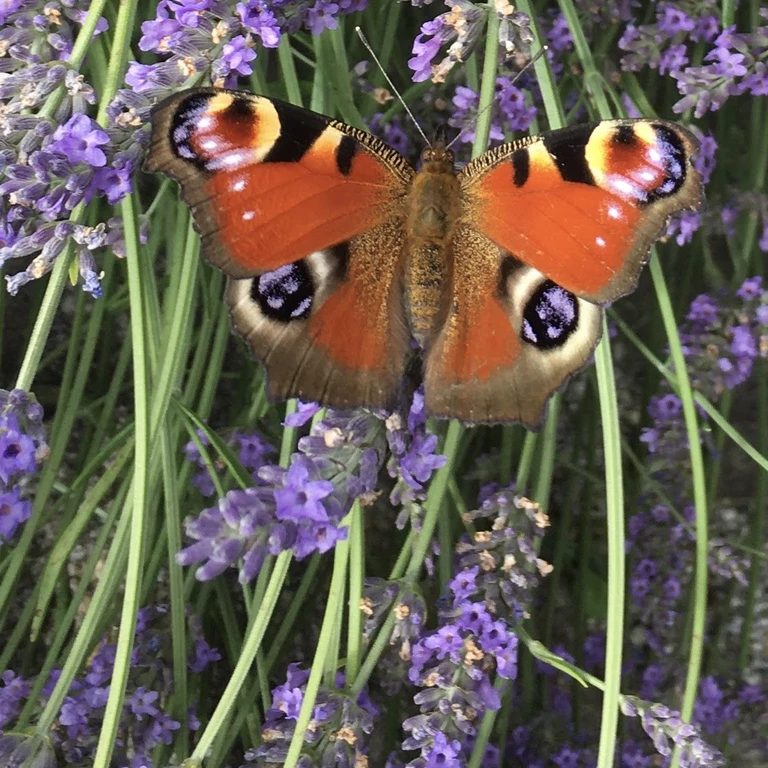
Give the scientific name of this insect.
Aglais io
